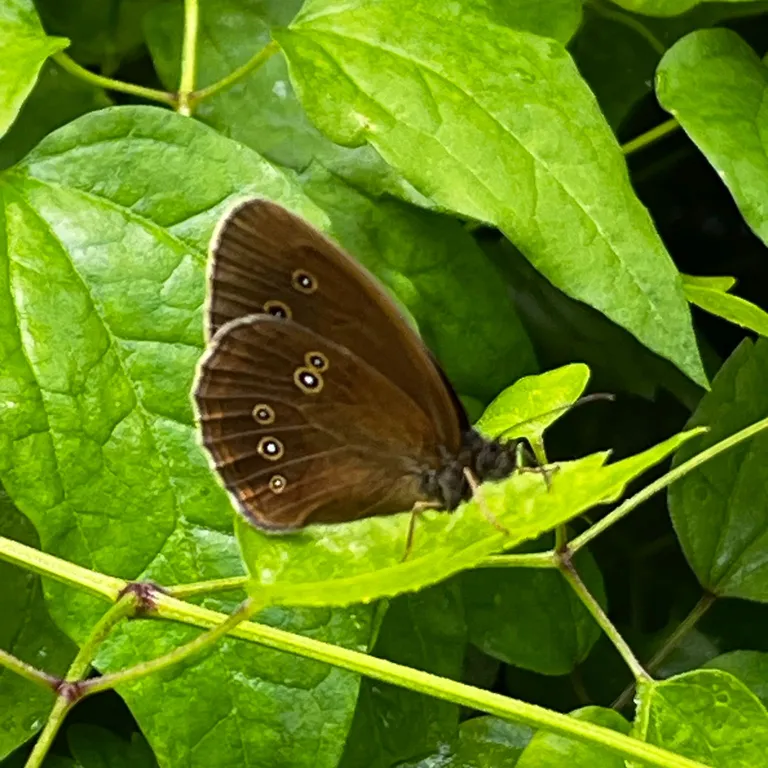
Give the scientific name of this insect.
Aphantopus hyperantus
